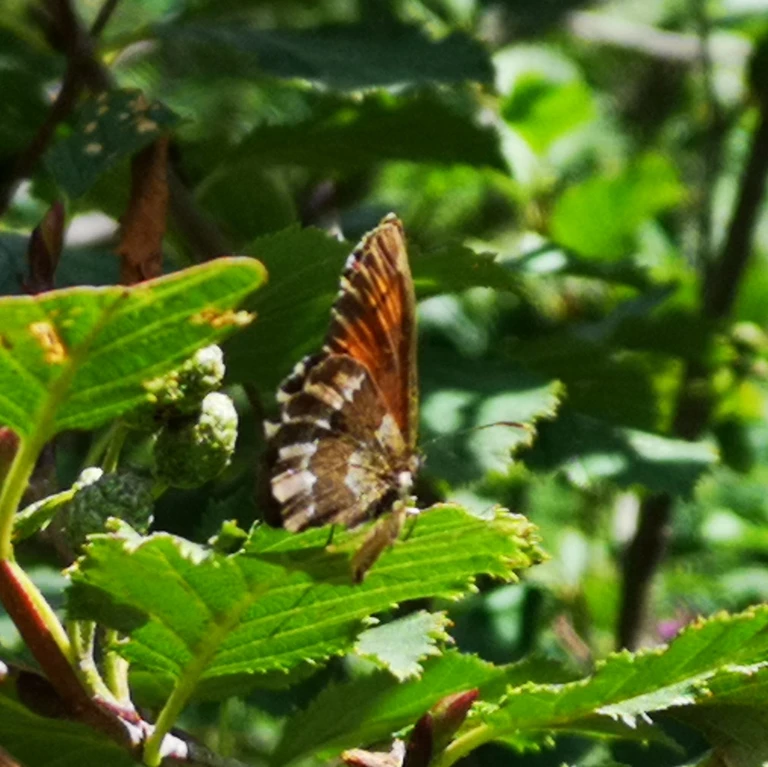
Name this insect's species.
Erebia euryale
